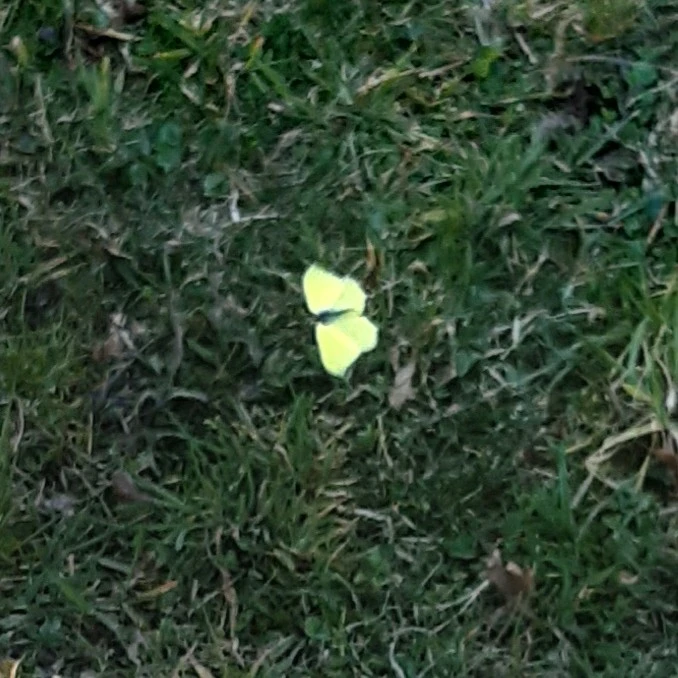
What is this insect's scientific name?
Gonepteryx rhamni
